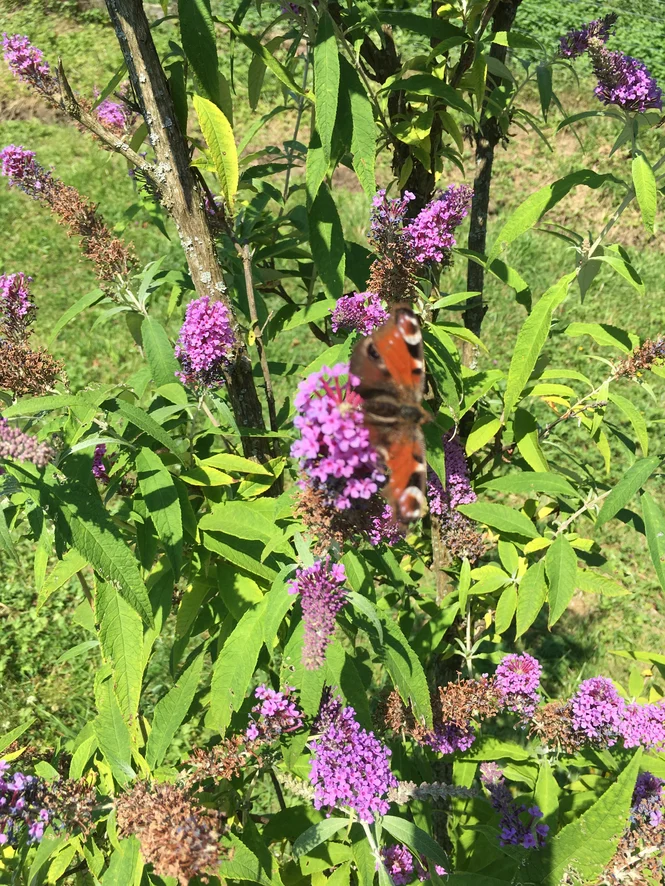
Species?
Aglais io
